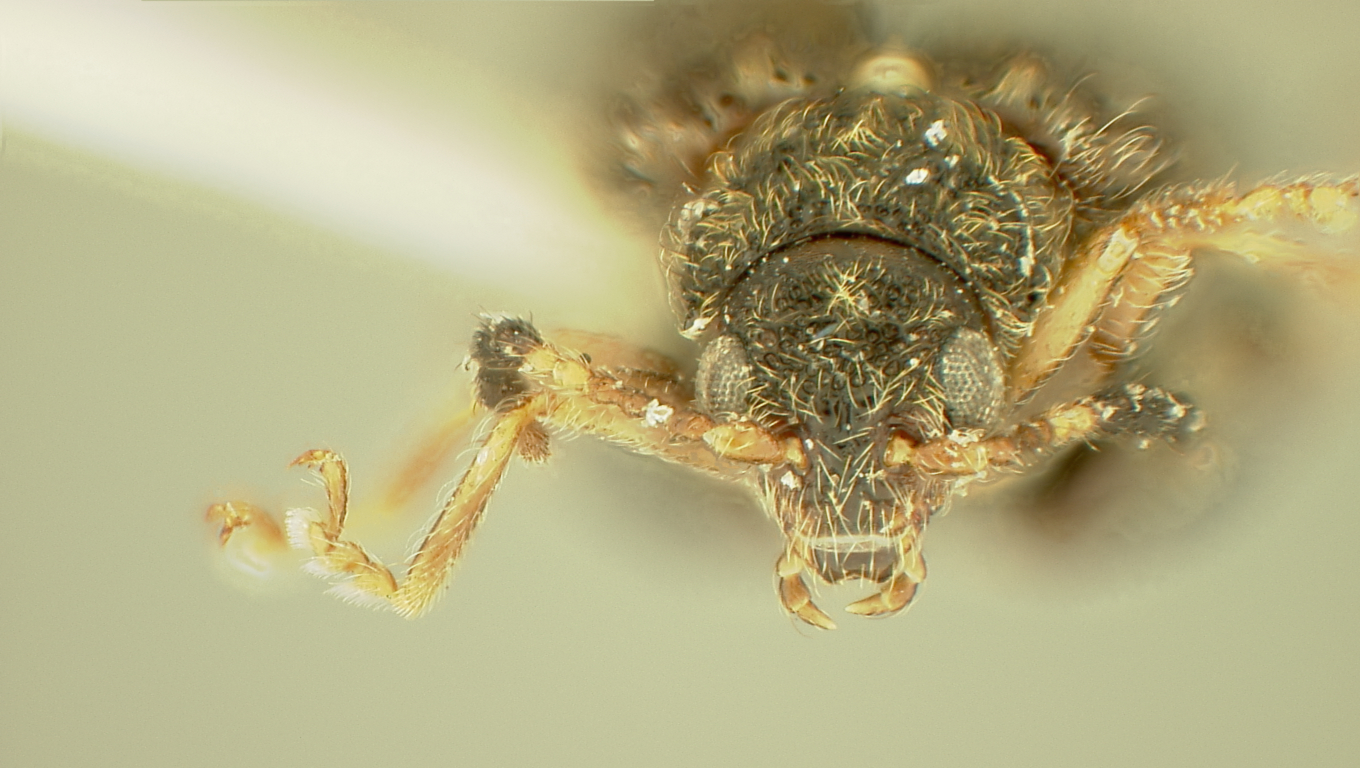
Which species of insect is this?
Distigmoptera chrysodaedala
